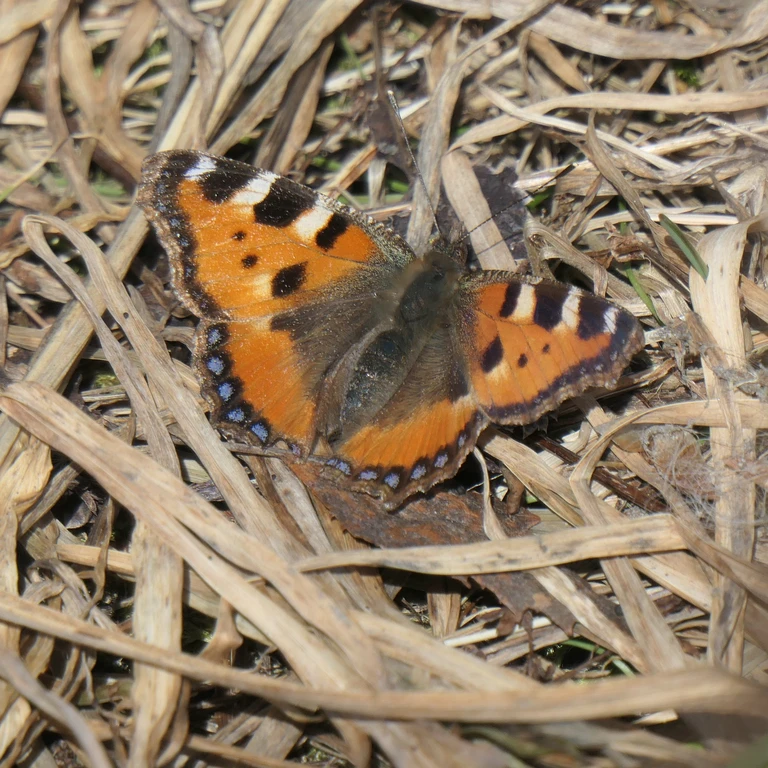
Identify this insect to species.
Aglais urticae
